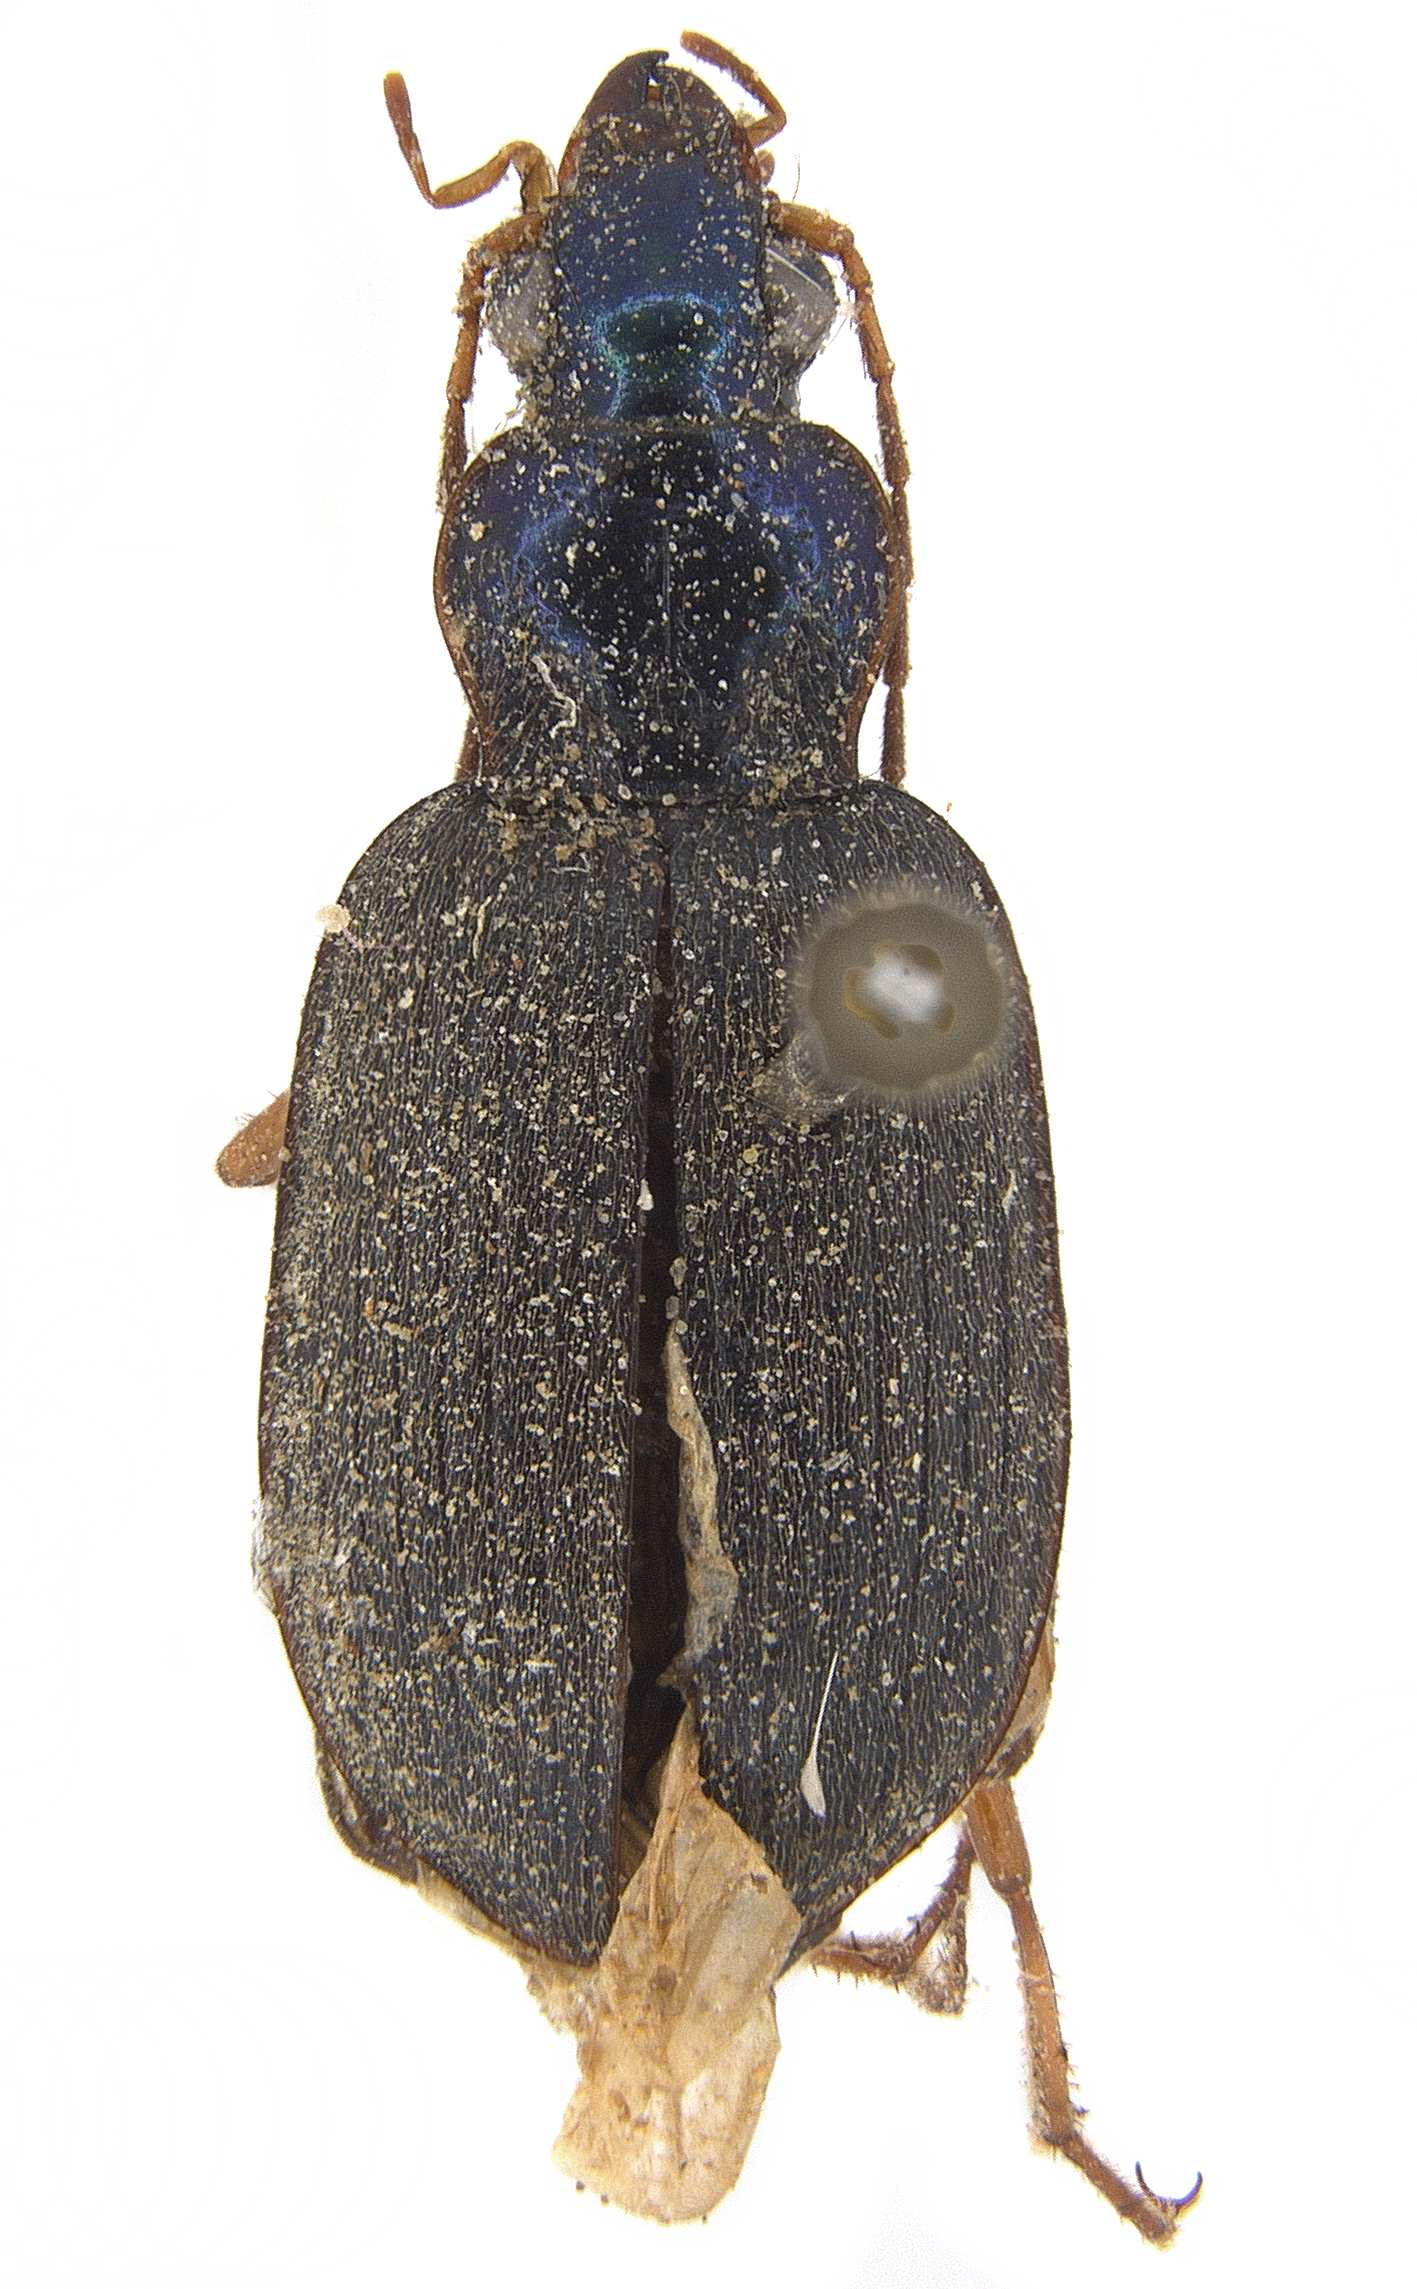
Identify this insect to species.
Chlaenius laeviusculus
